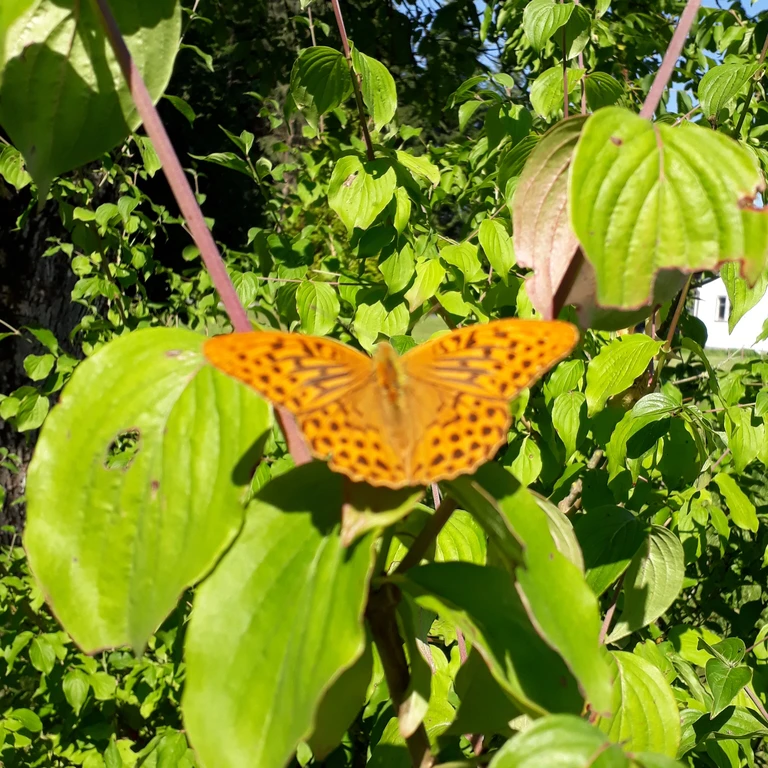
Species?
Argynnis paphia
